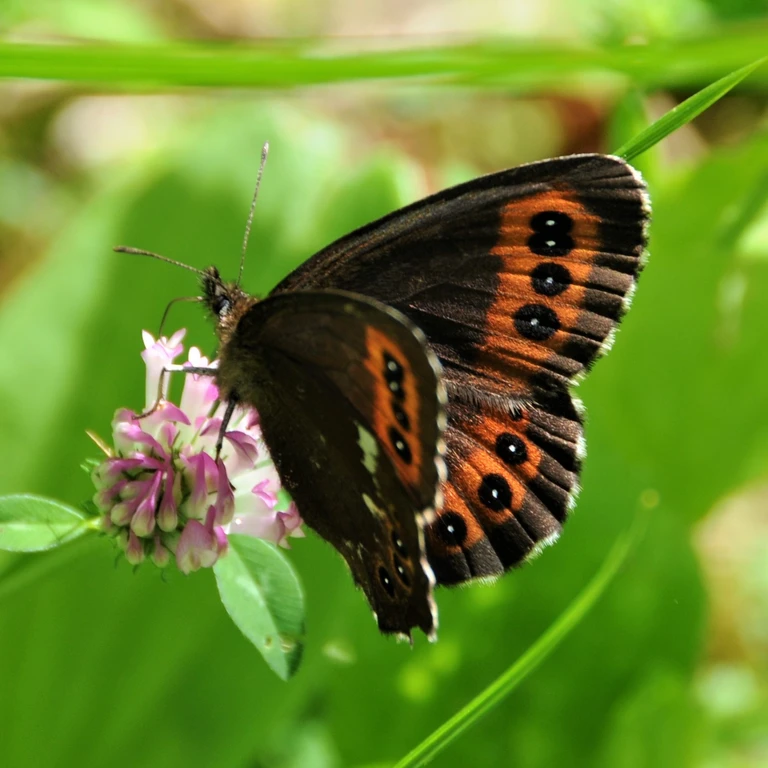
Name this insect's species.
Erebia ligea
